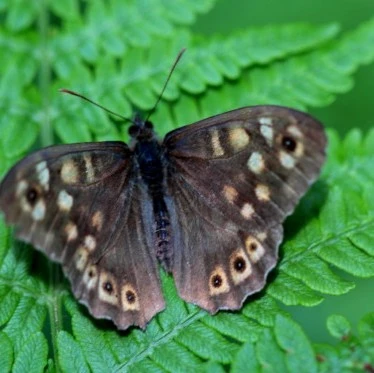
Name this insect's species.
Pararge aegeria
